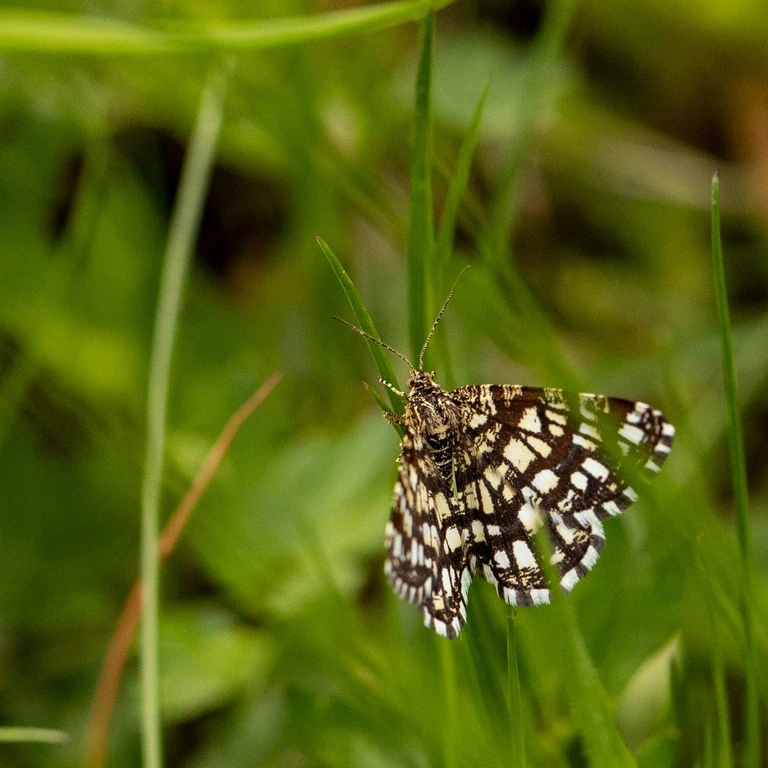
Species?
Chiasmia clathrata
